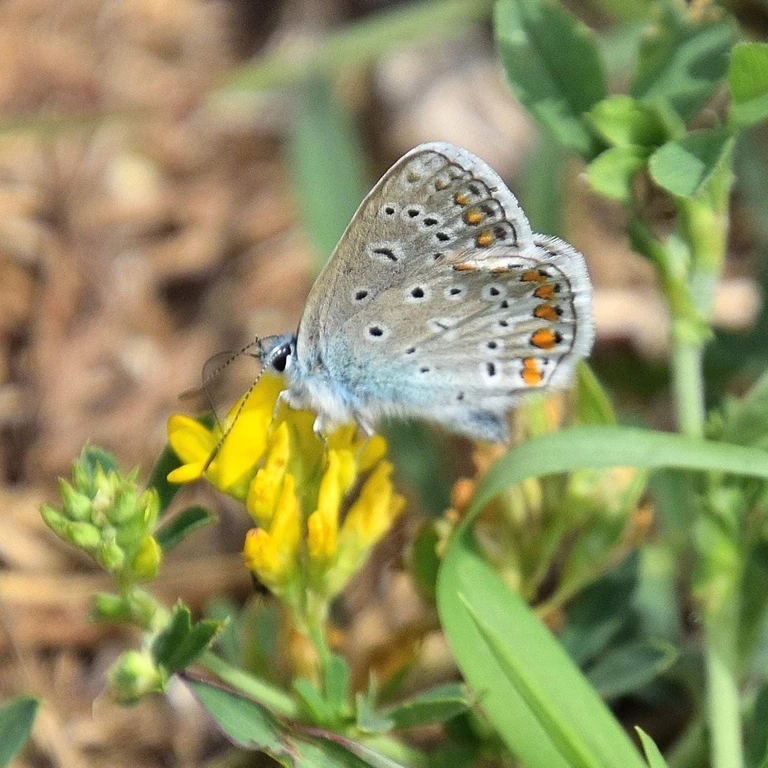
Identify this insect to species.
Polyommatus icarus
